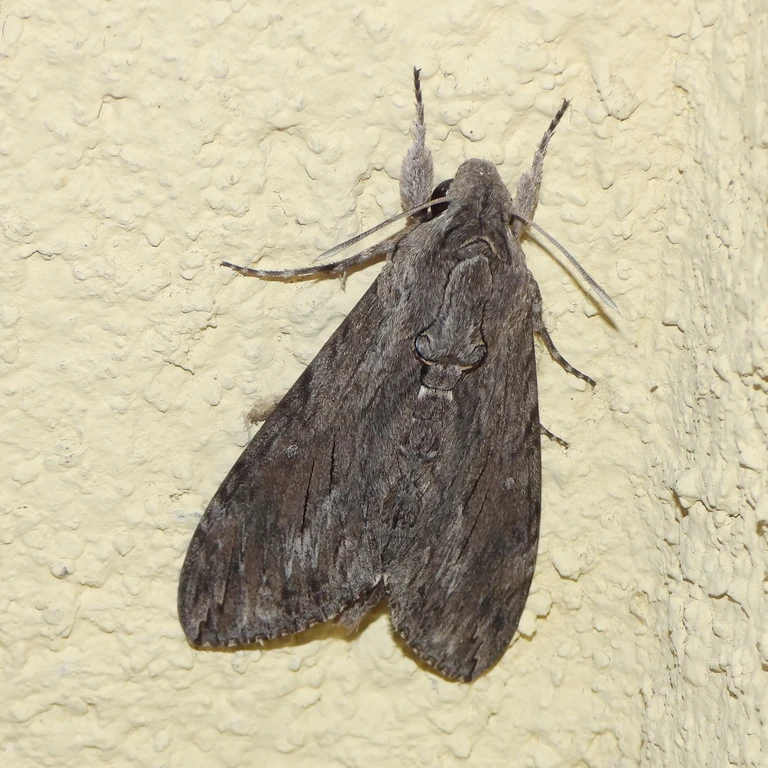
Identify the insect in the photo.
Agrius convolvuli
